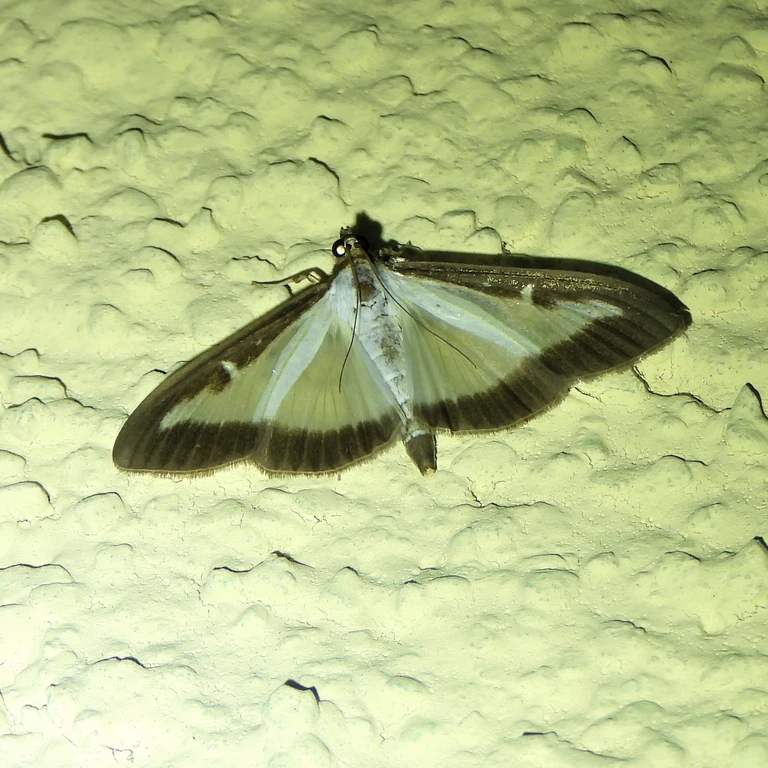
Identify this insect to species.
Cydalima perspectalis
